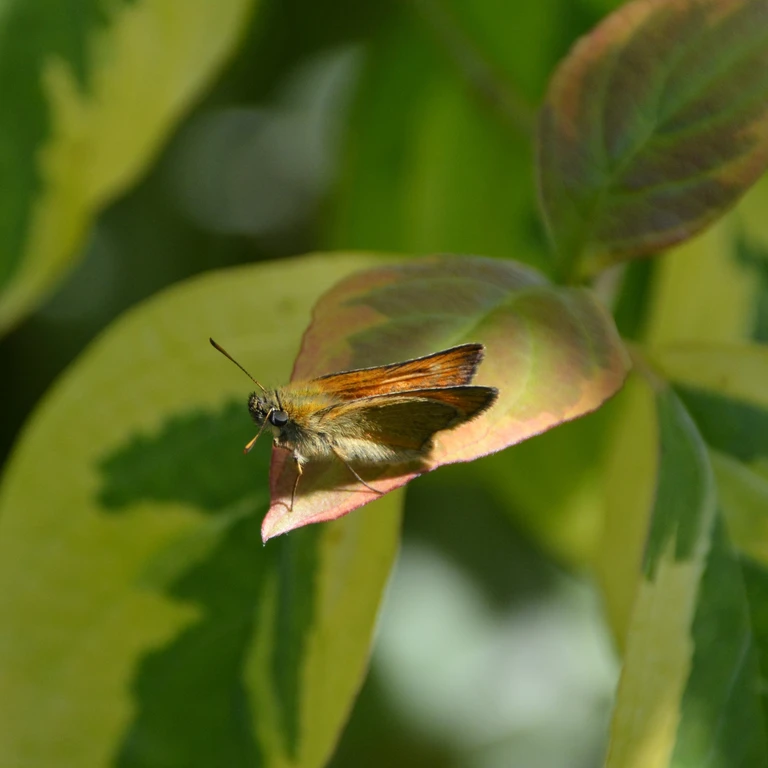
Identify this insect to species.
Thymelicus sylvestris
